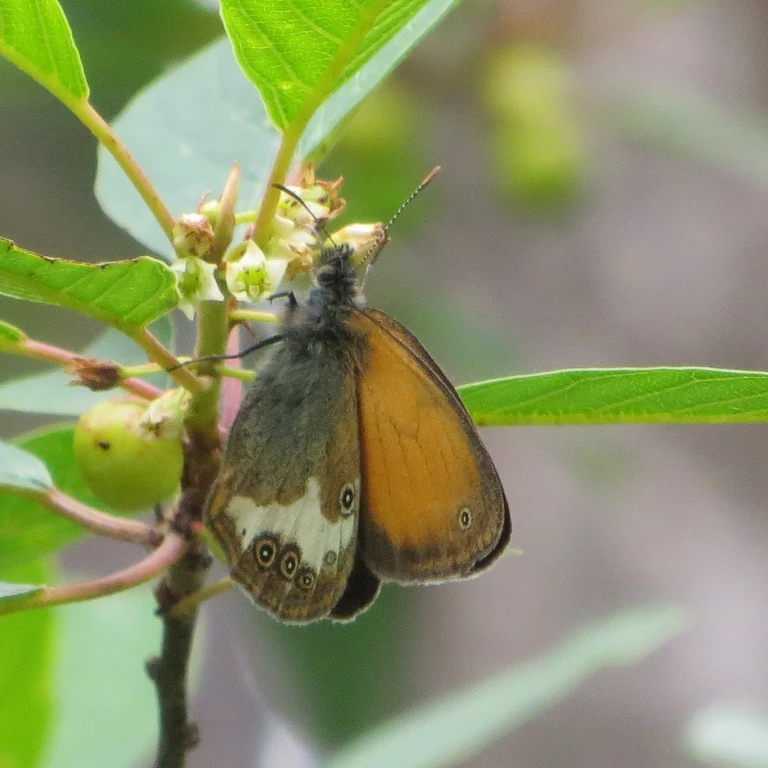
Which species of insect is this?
Coenonympha arcania
